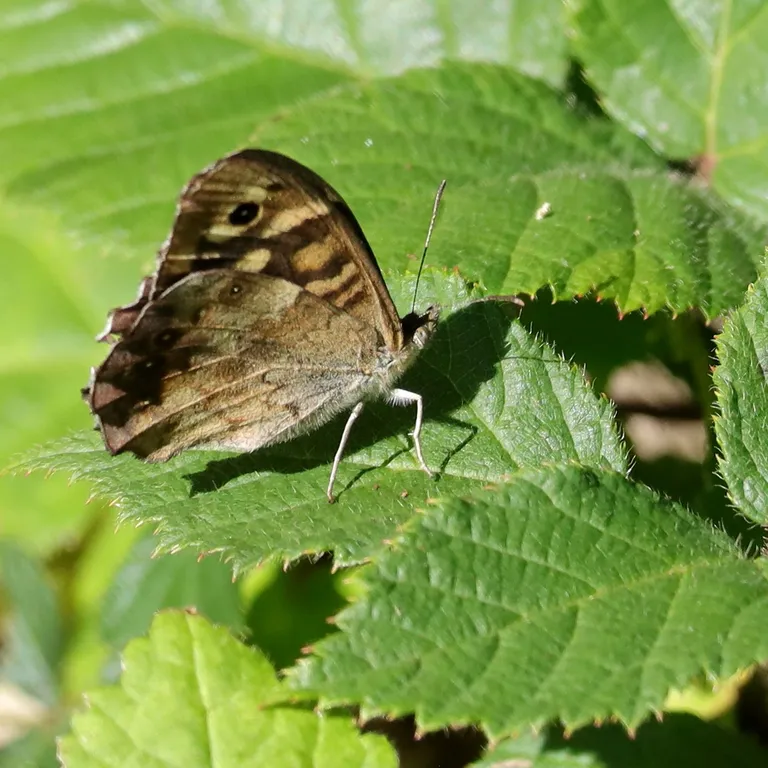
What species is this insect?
Pararge aegeria
